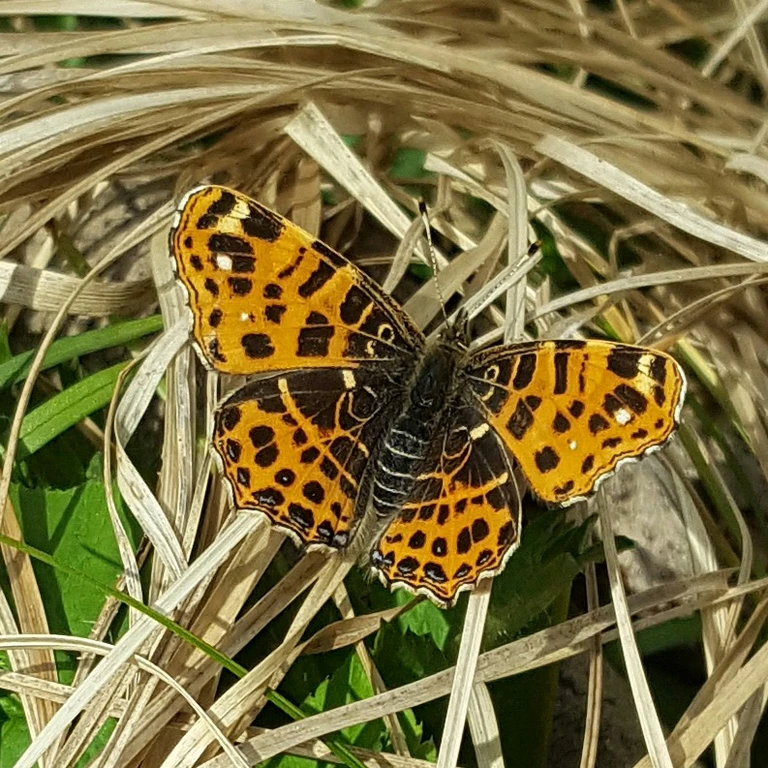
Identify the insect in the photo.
Araschnia levana
